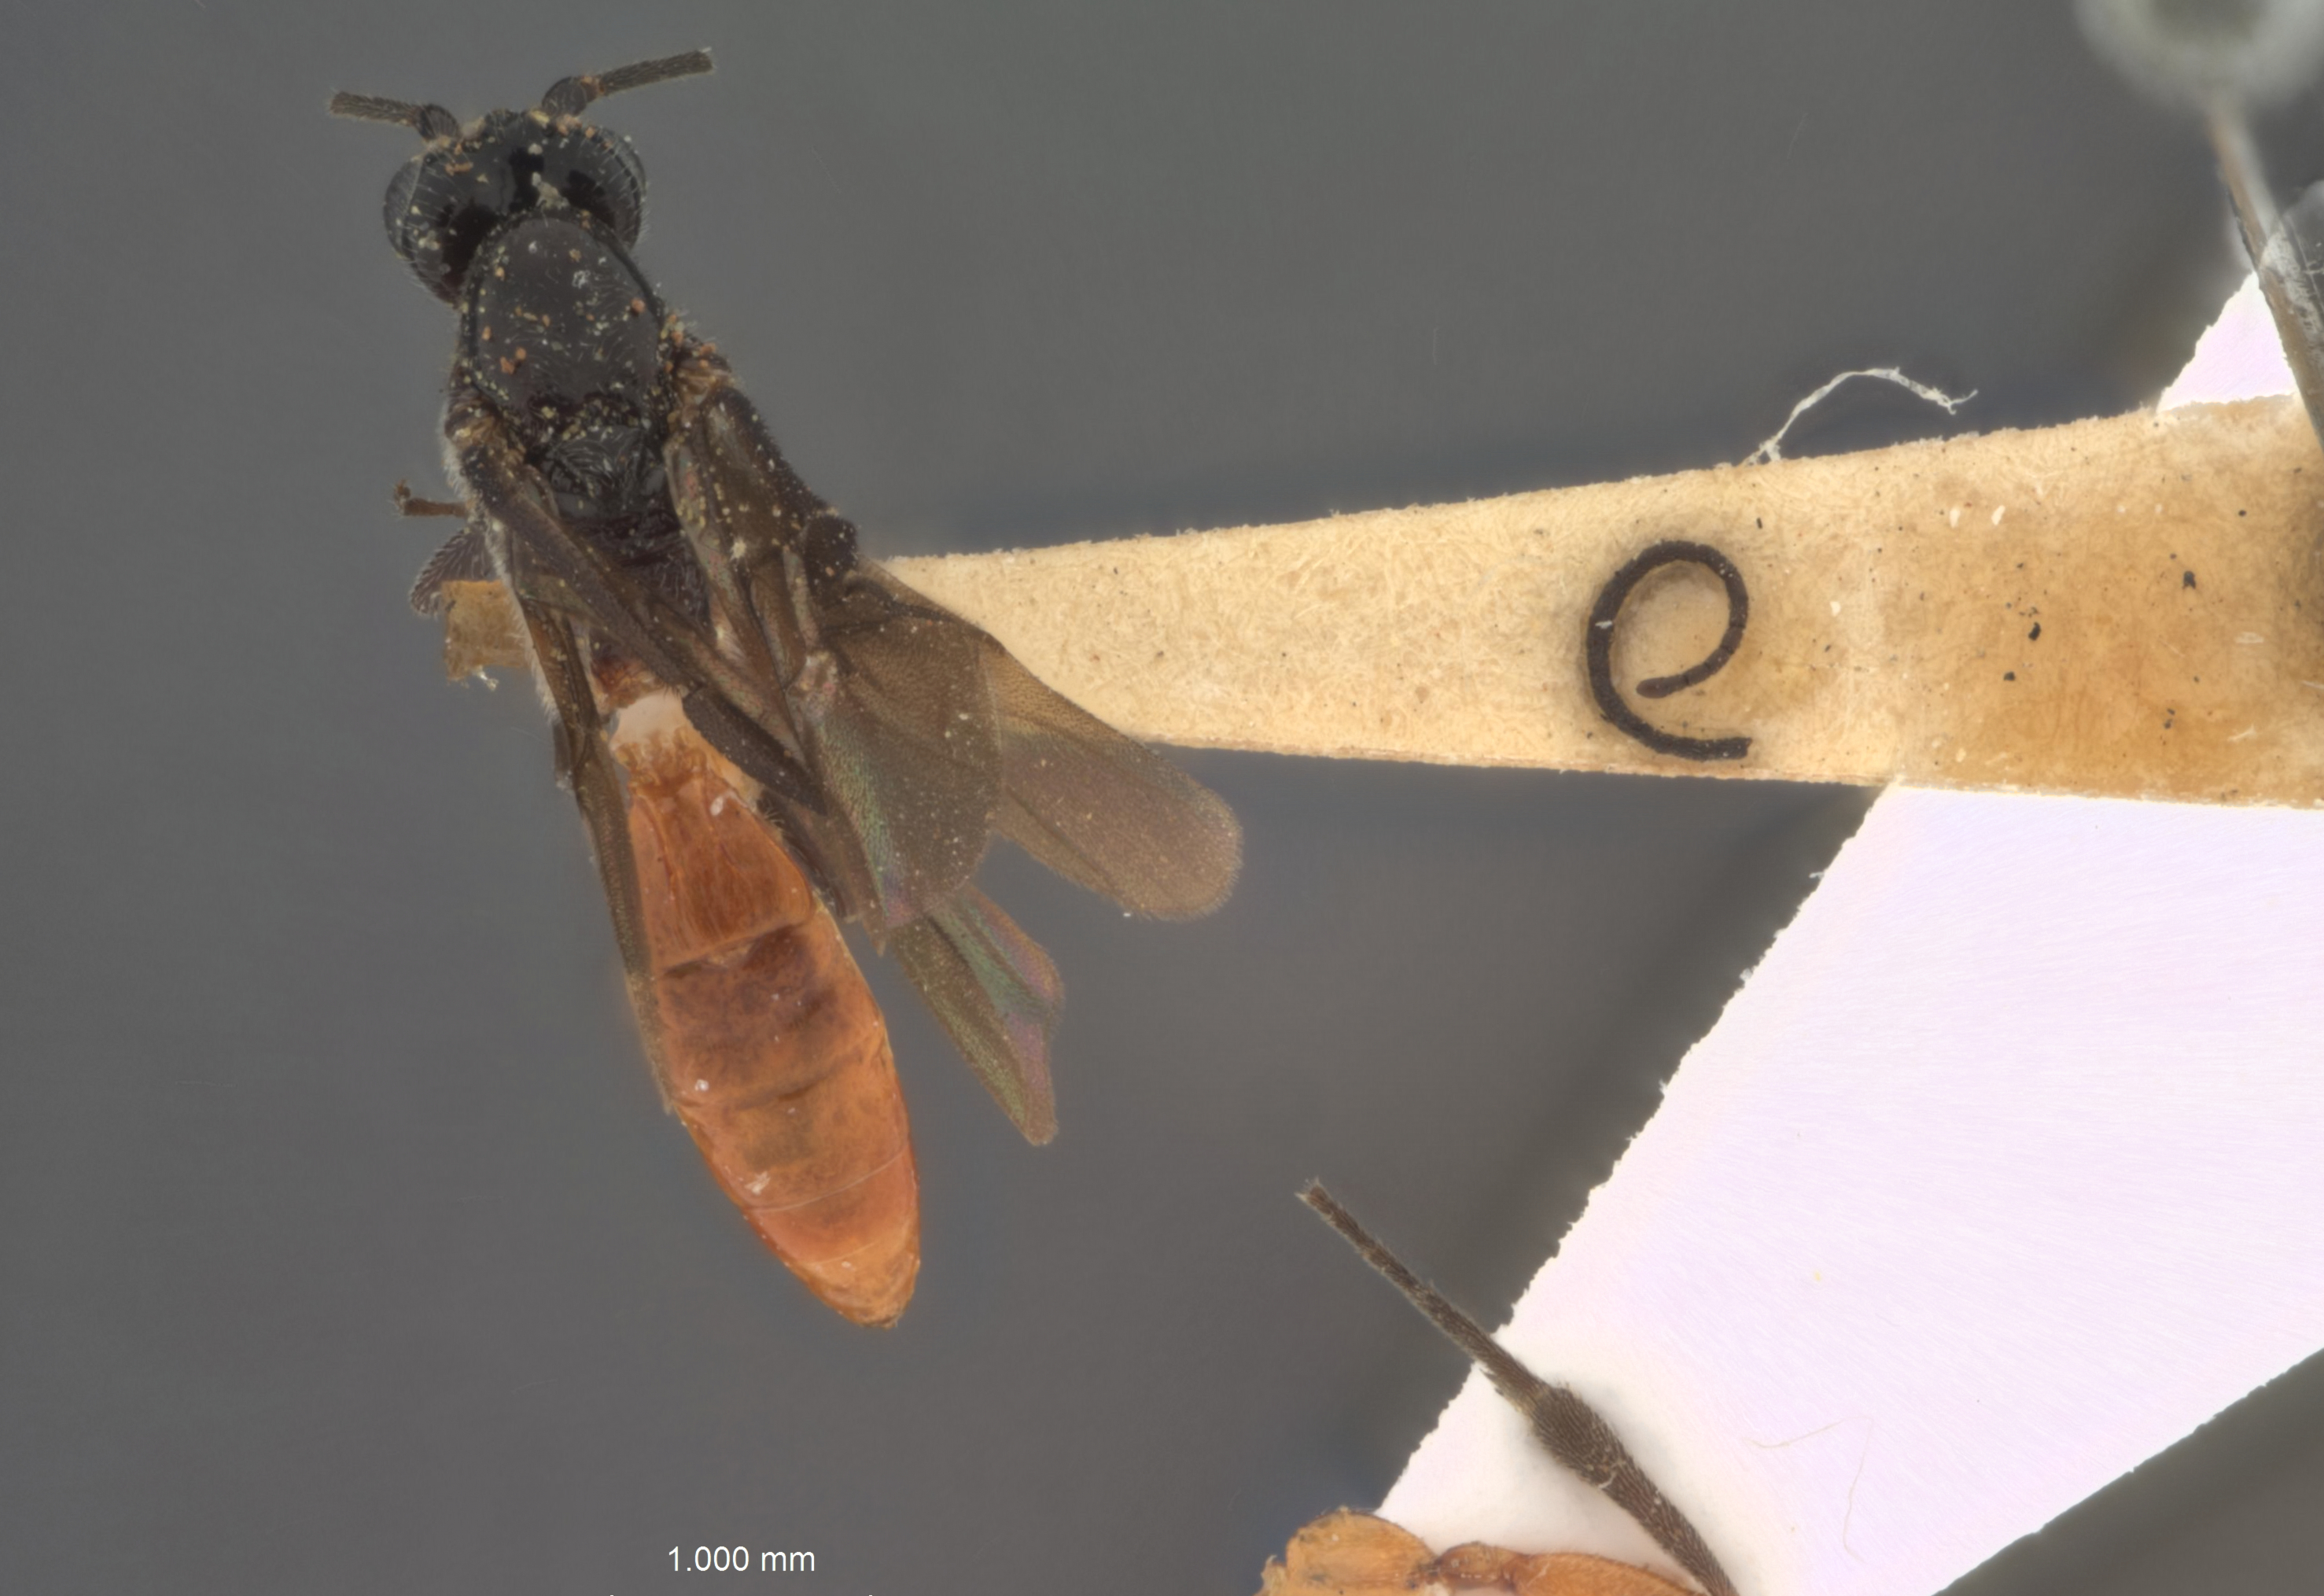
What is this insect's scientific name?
Bassus erythrogaster
